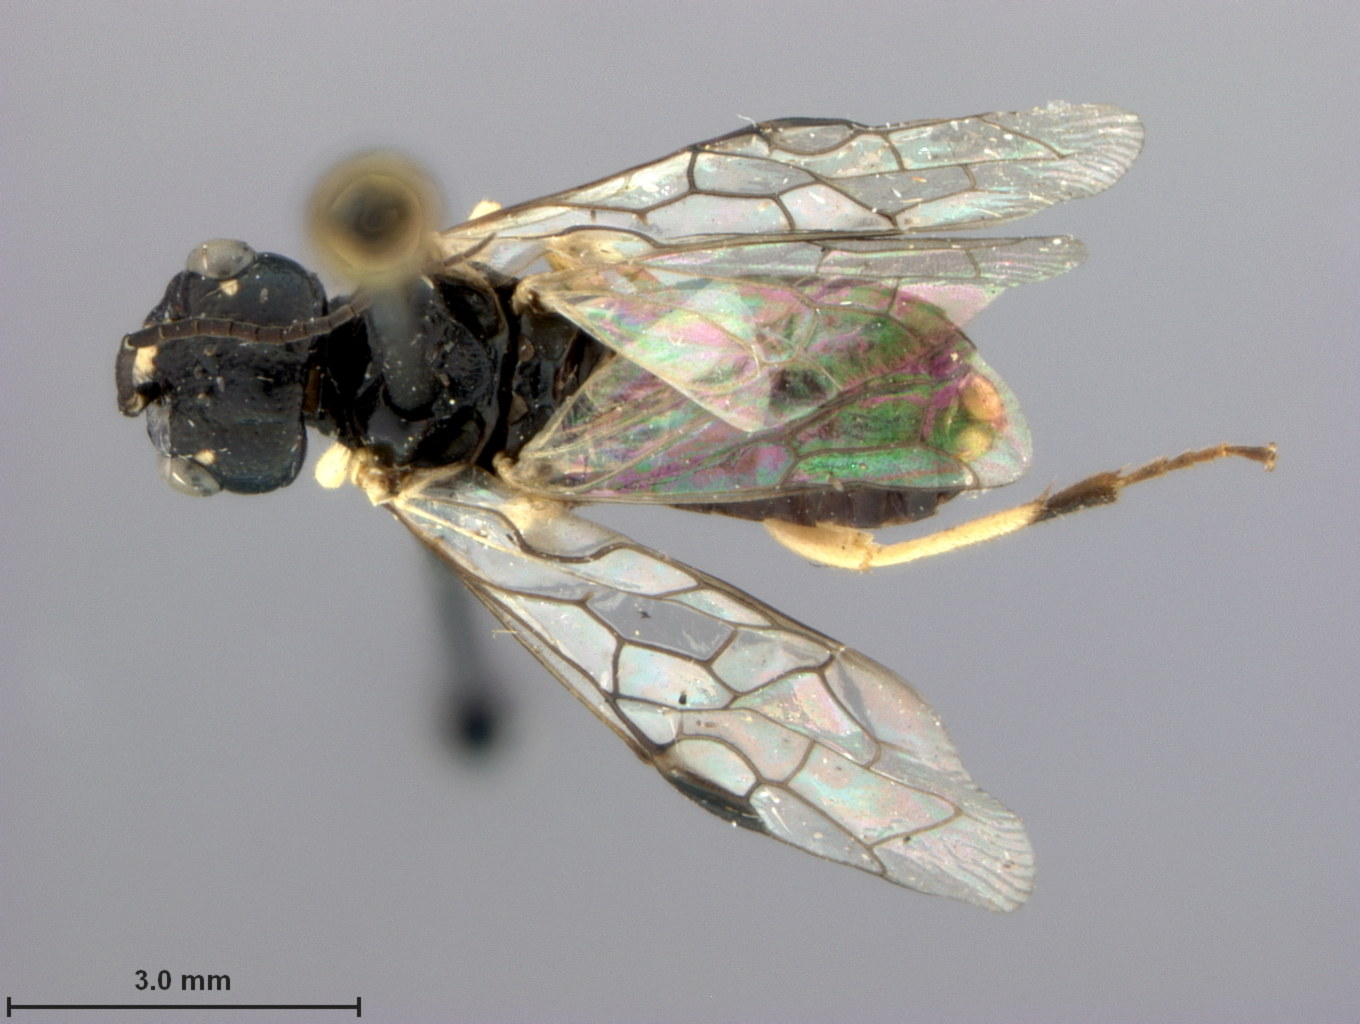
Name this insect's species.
Neurotoma nigra
